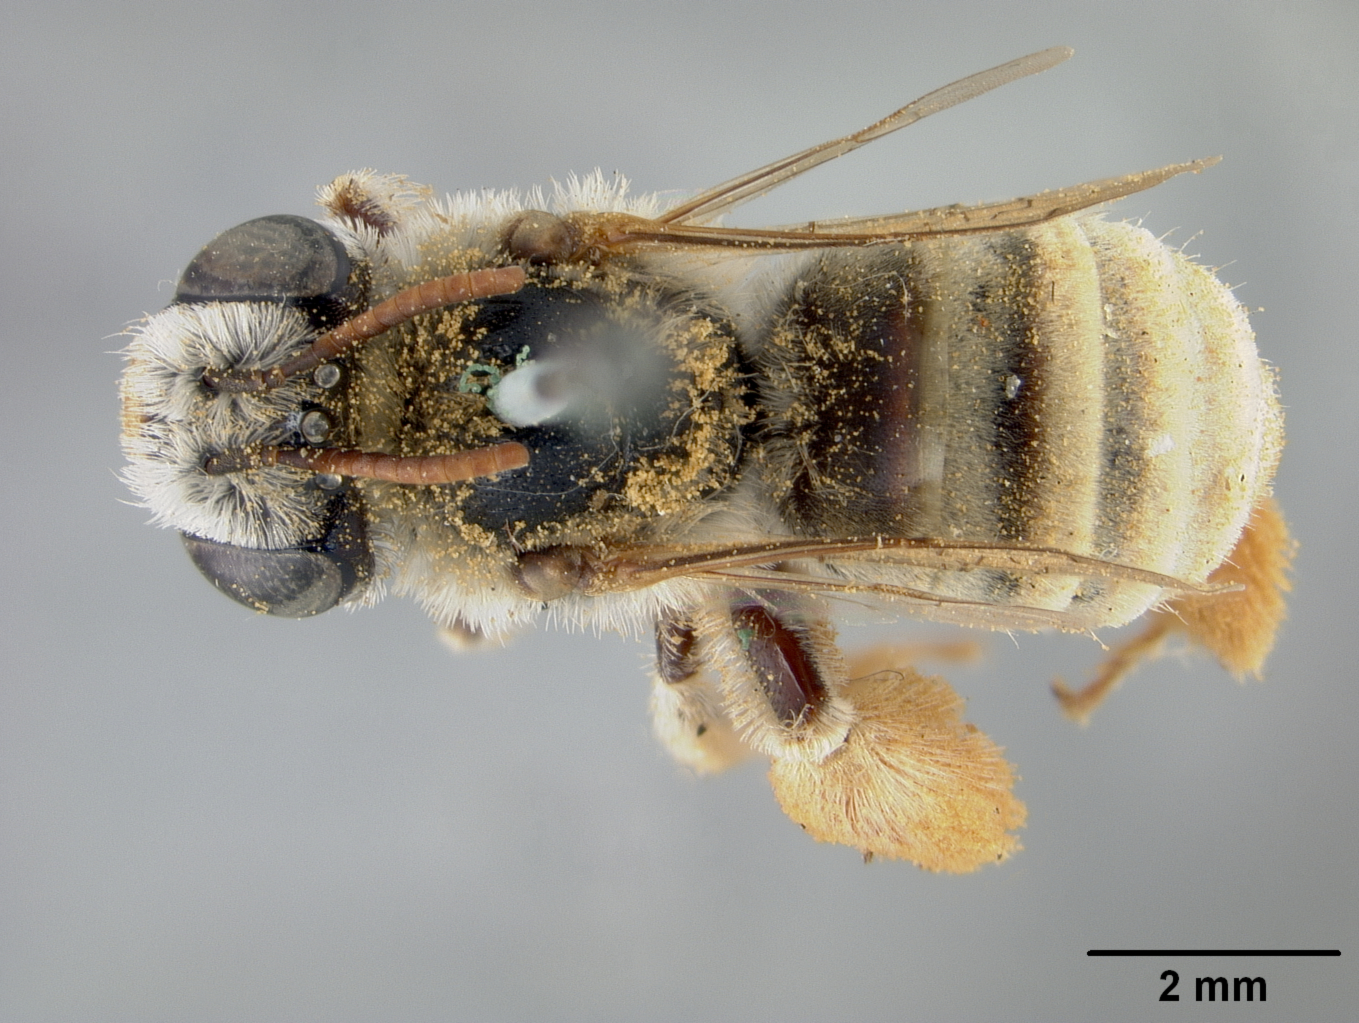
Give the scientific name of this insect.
Exomalopsis eriocarpi
